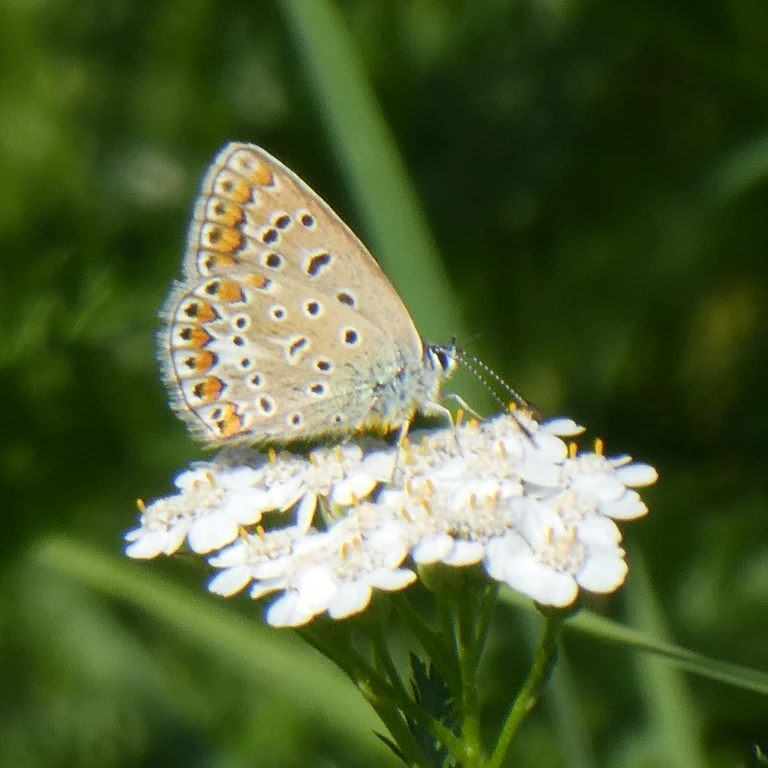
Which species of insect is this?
Polyommatus icarus
